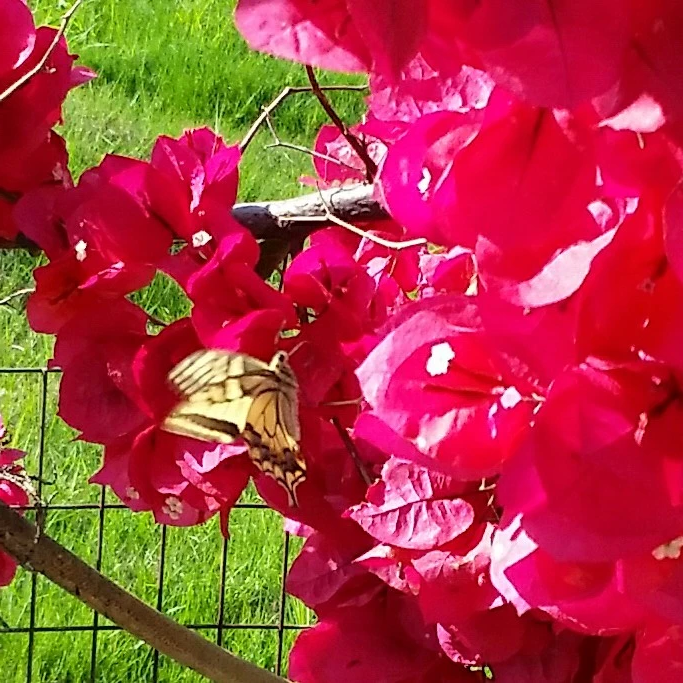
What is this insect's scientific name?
Papilio machaon
